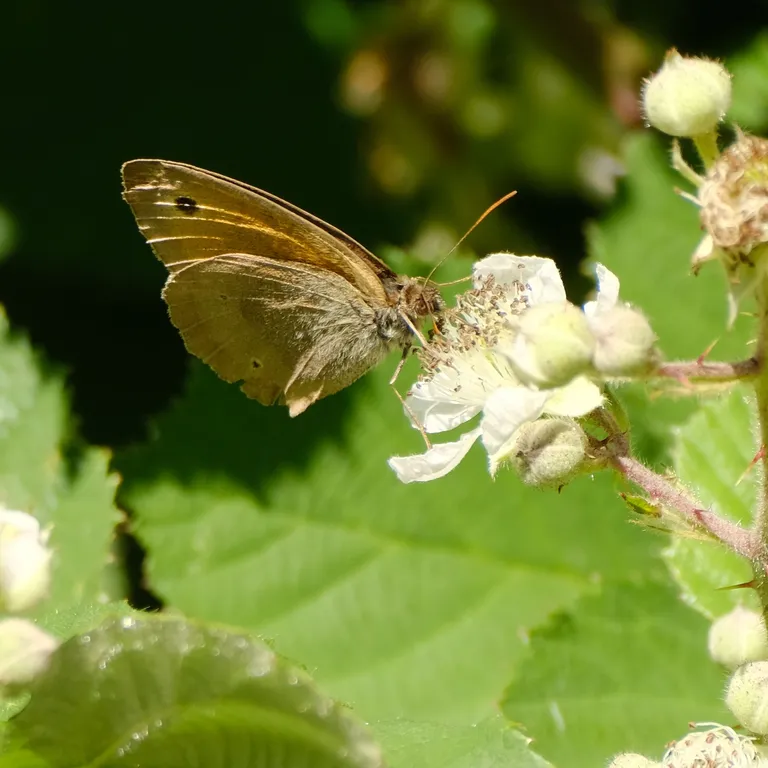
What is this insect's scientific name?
Maniola jurtina
